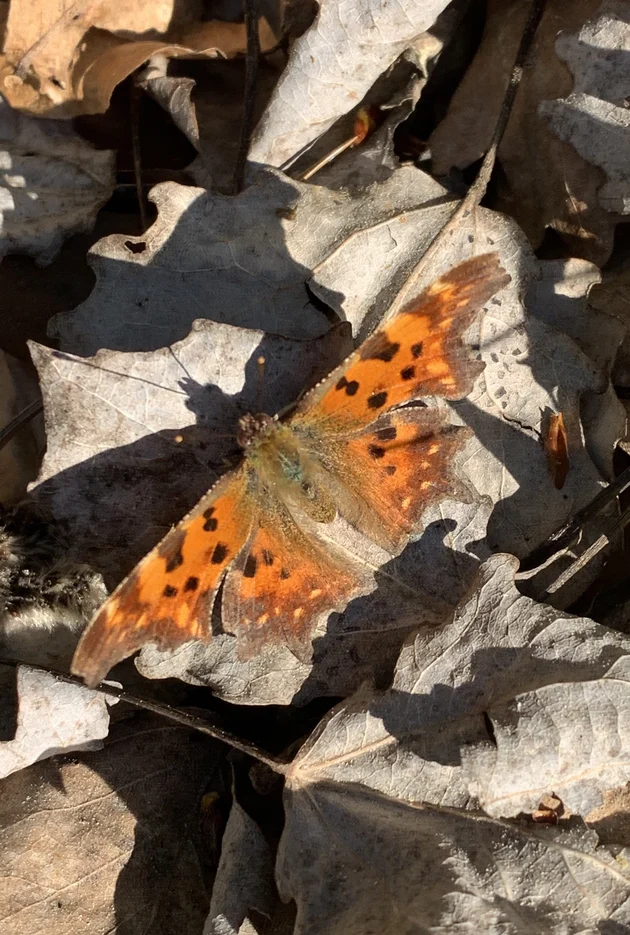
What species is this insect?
Polygonia c-album
